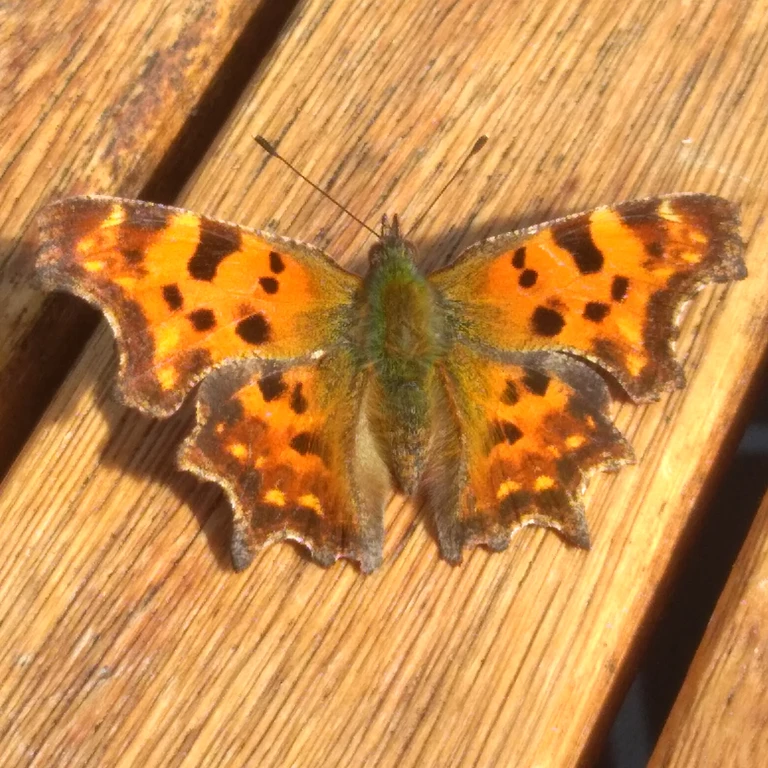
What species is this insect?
Polygonia c-album
